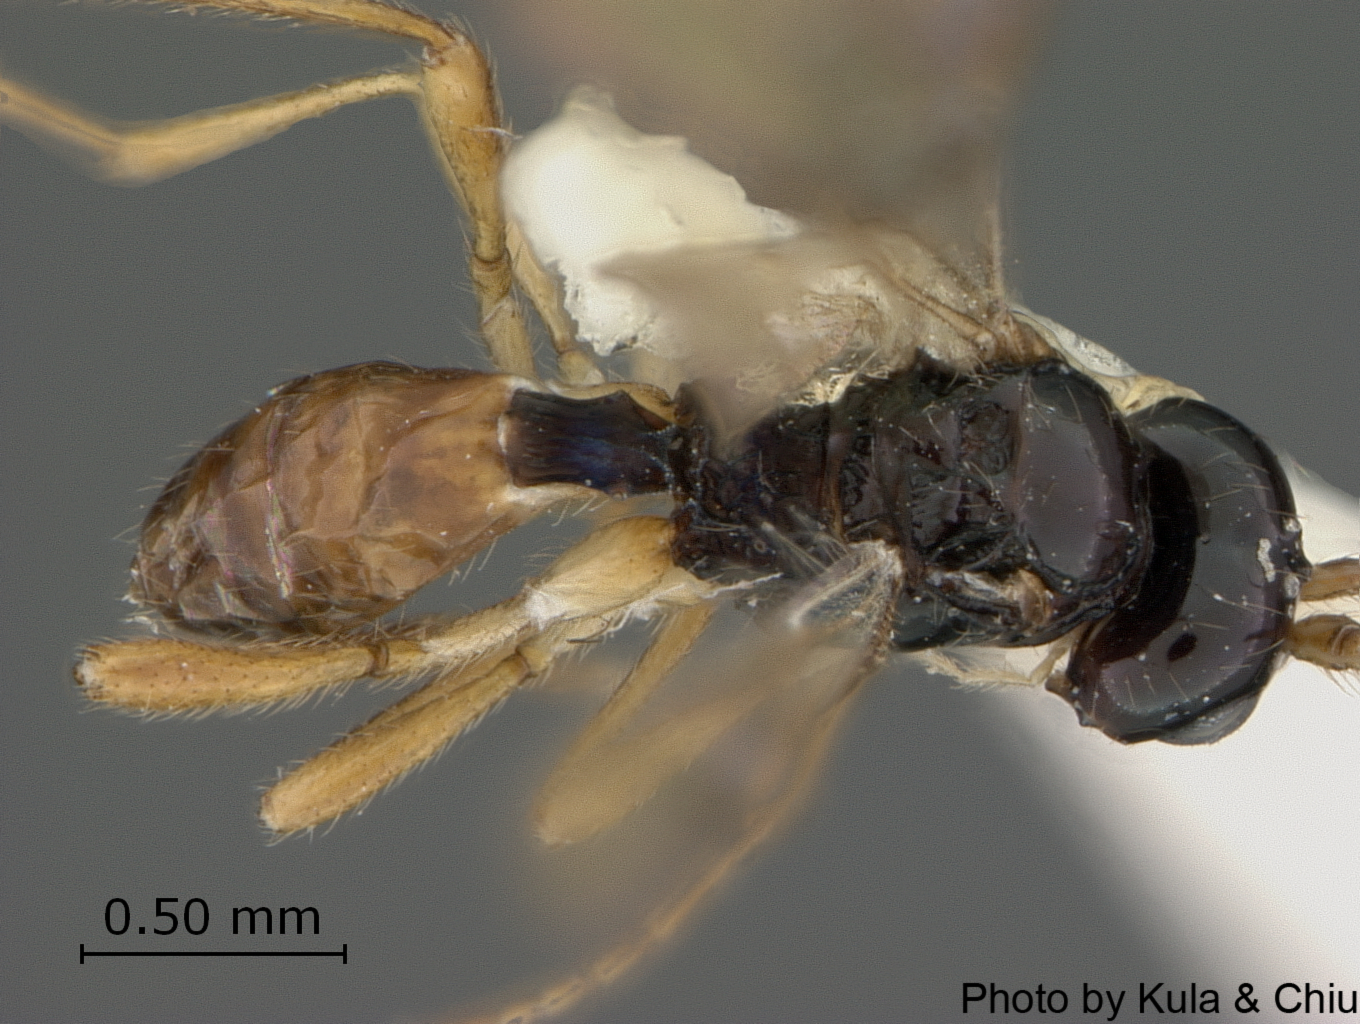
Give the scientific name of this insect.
Aspilota acutistigma
